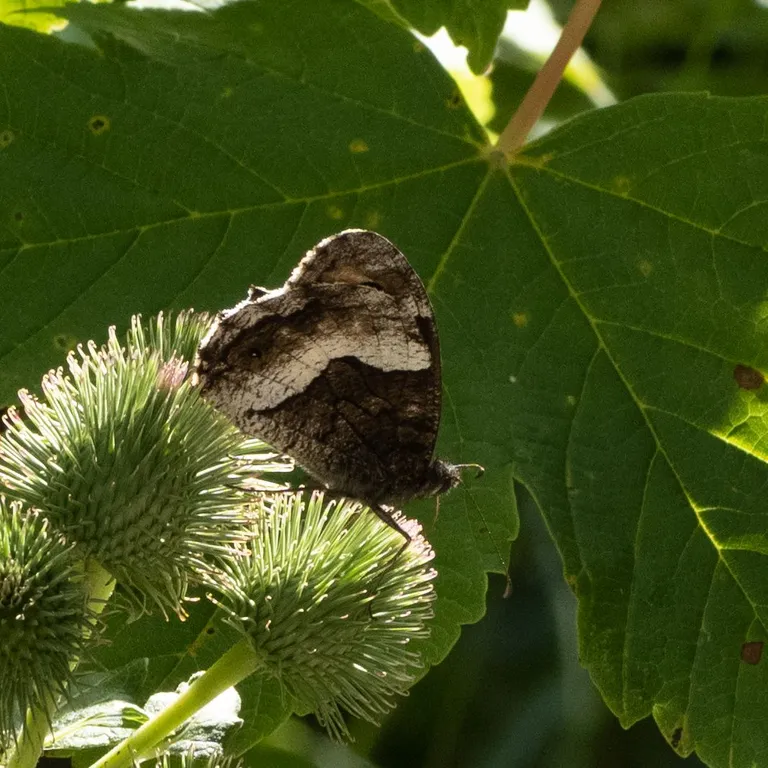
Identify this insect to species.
Hipparchia alcyone
